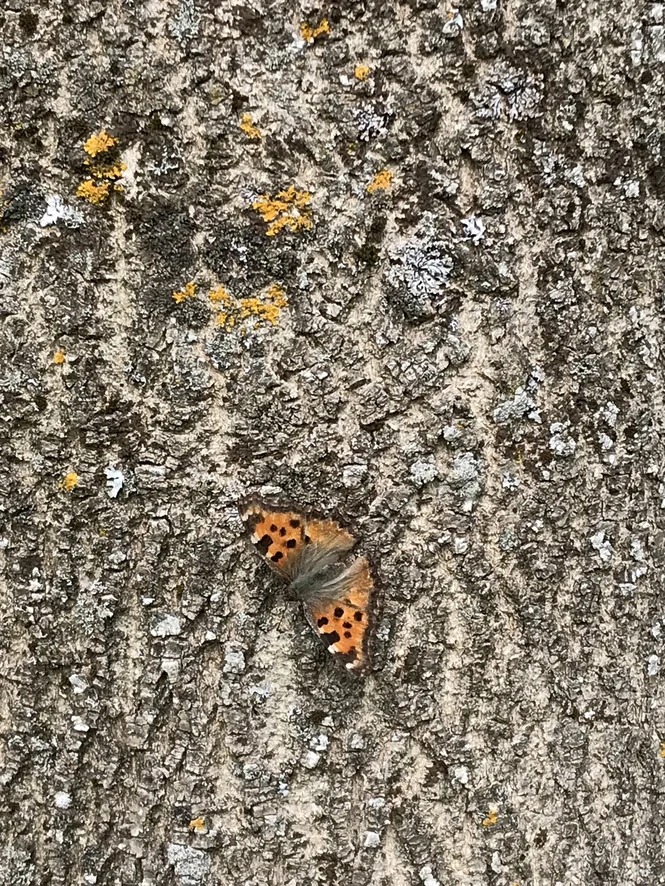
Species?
Nymphalis polychloros
